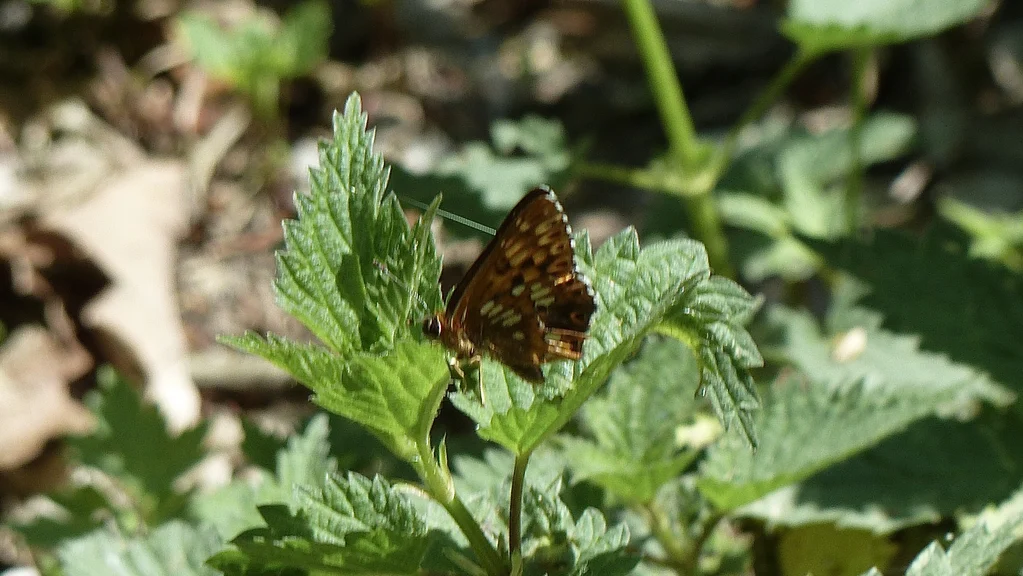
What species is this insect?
Hamearis lucina
